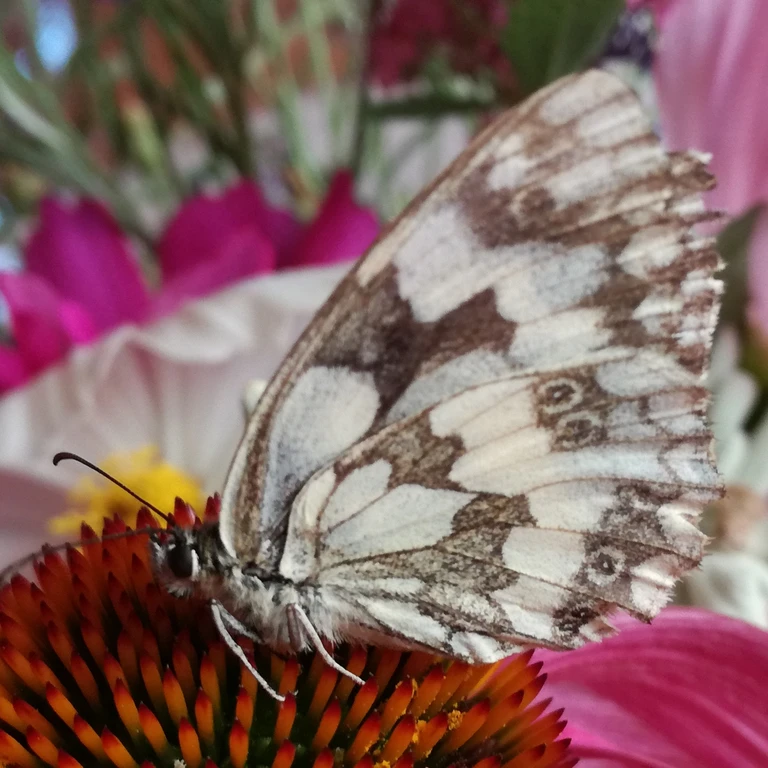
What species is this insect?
Melanargia galathea
